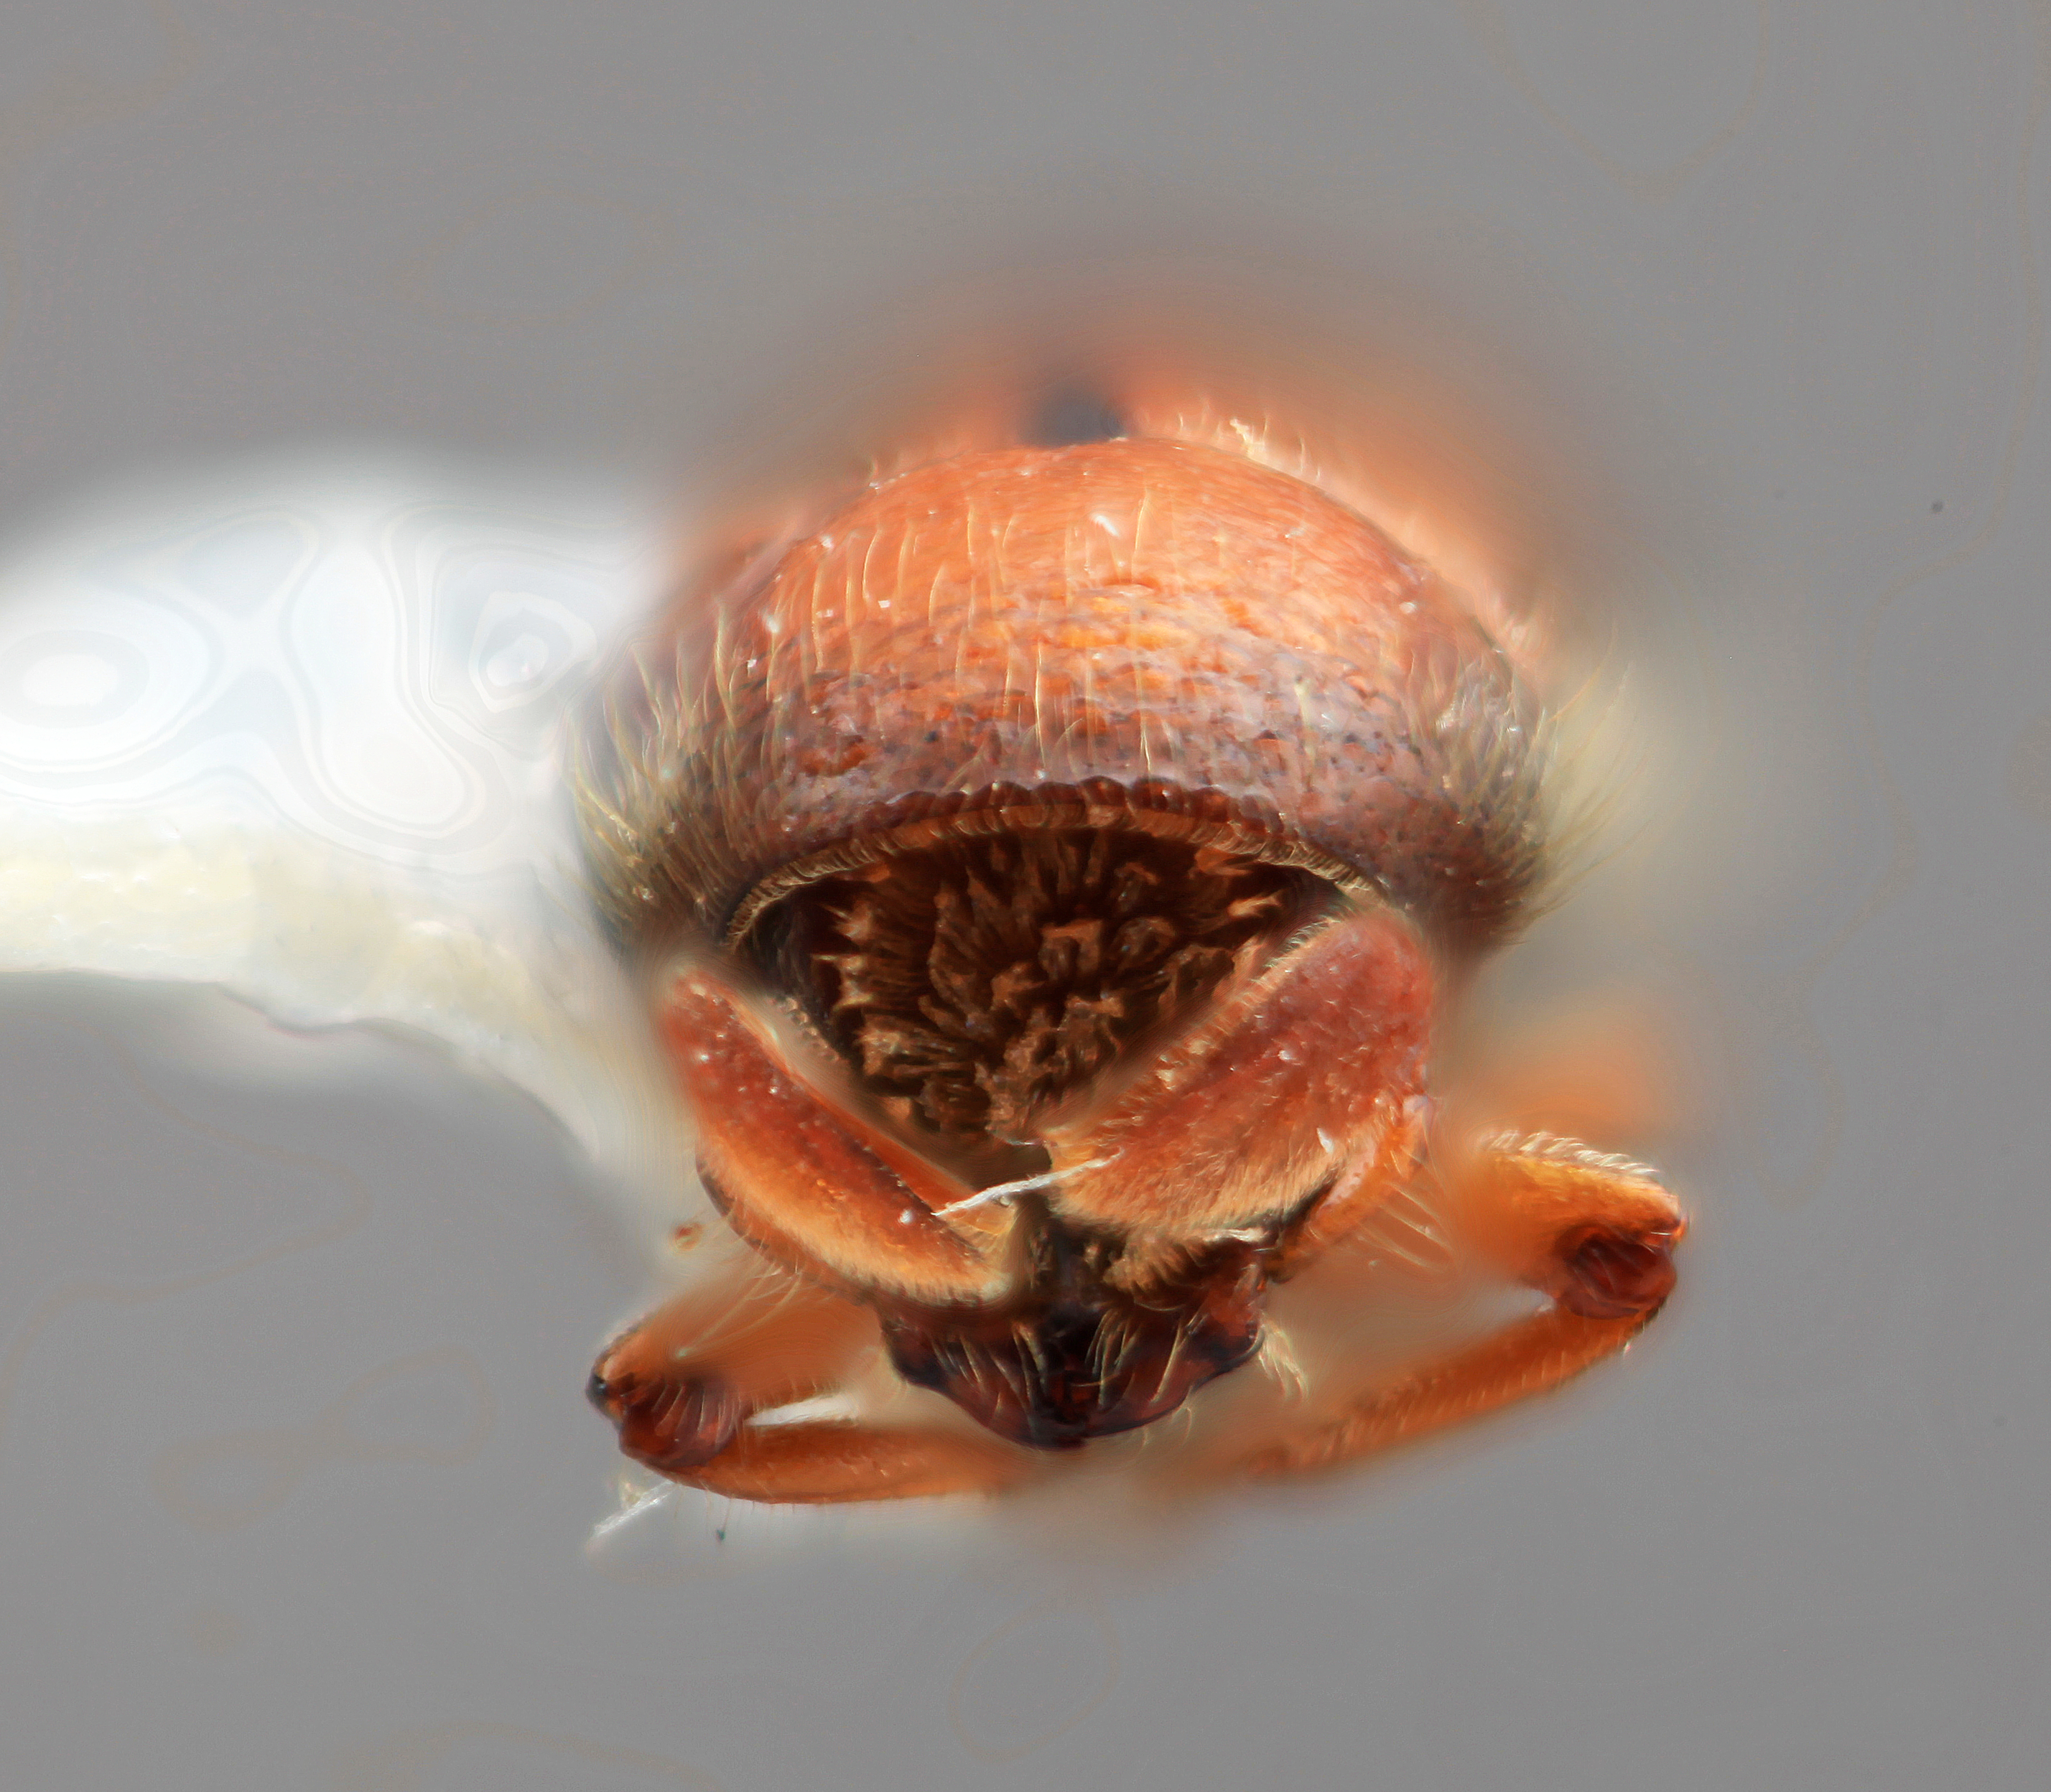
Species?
Corthylus calamicolens
